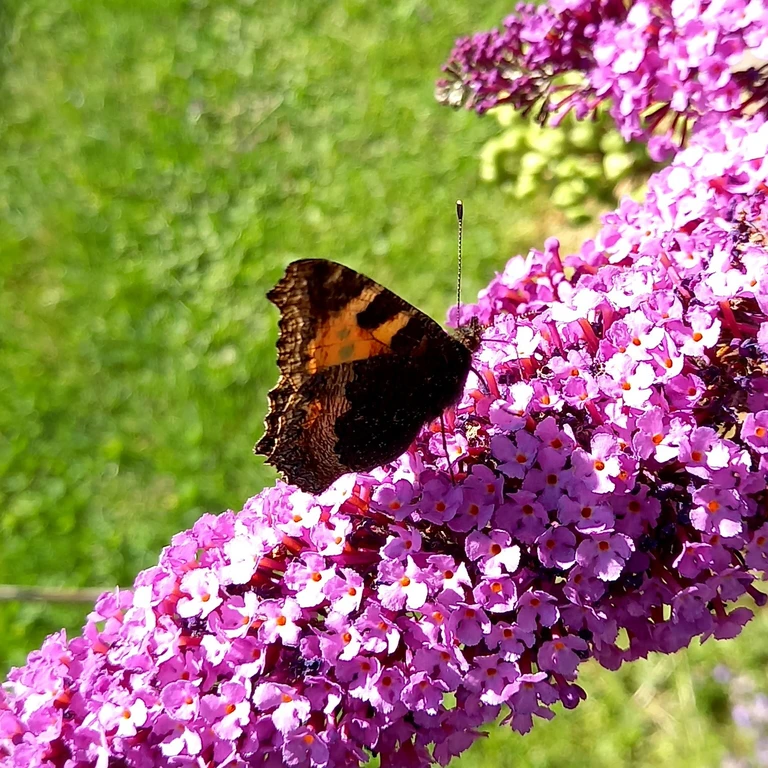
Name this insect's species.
Aglais urticae
